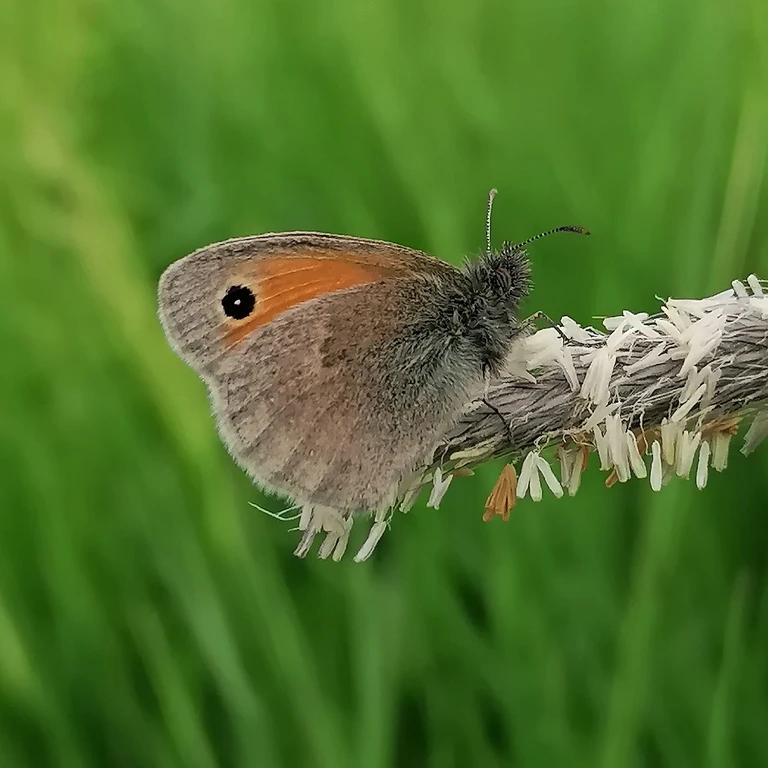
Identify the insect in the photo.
Coenonympha pamphilus
